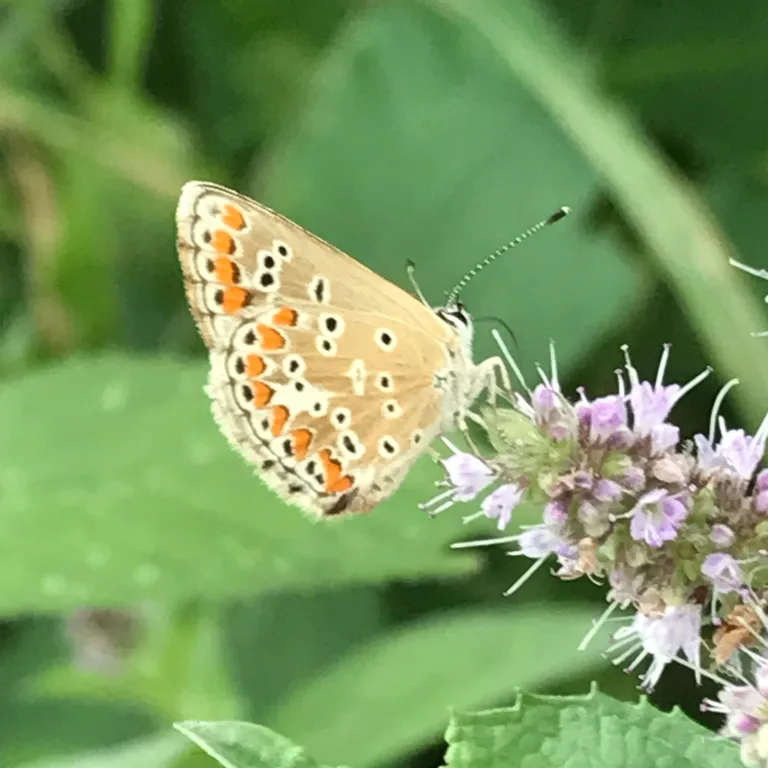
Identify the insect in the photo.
Aricia agestis/artaxerxes
